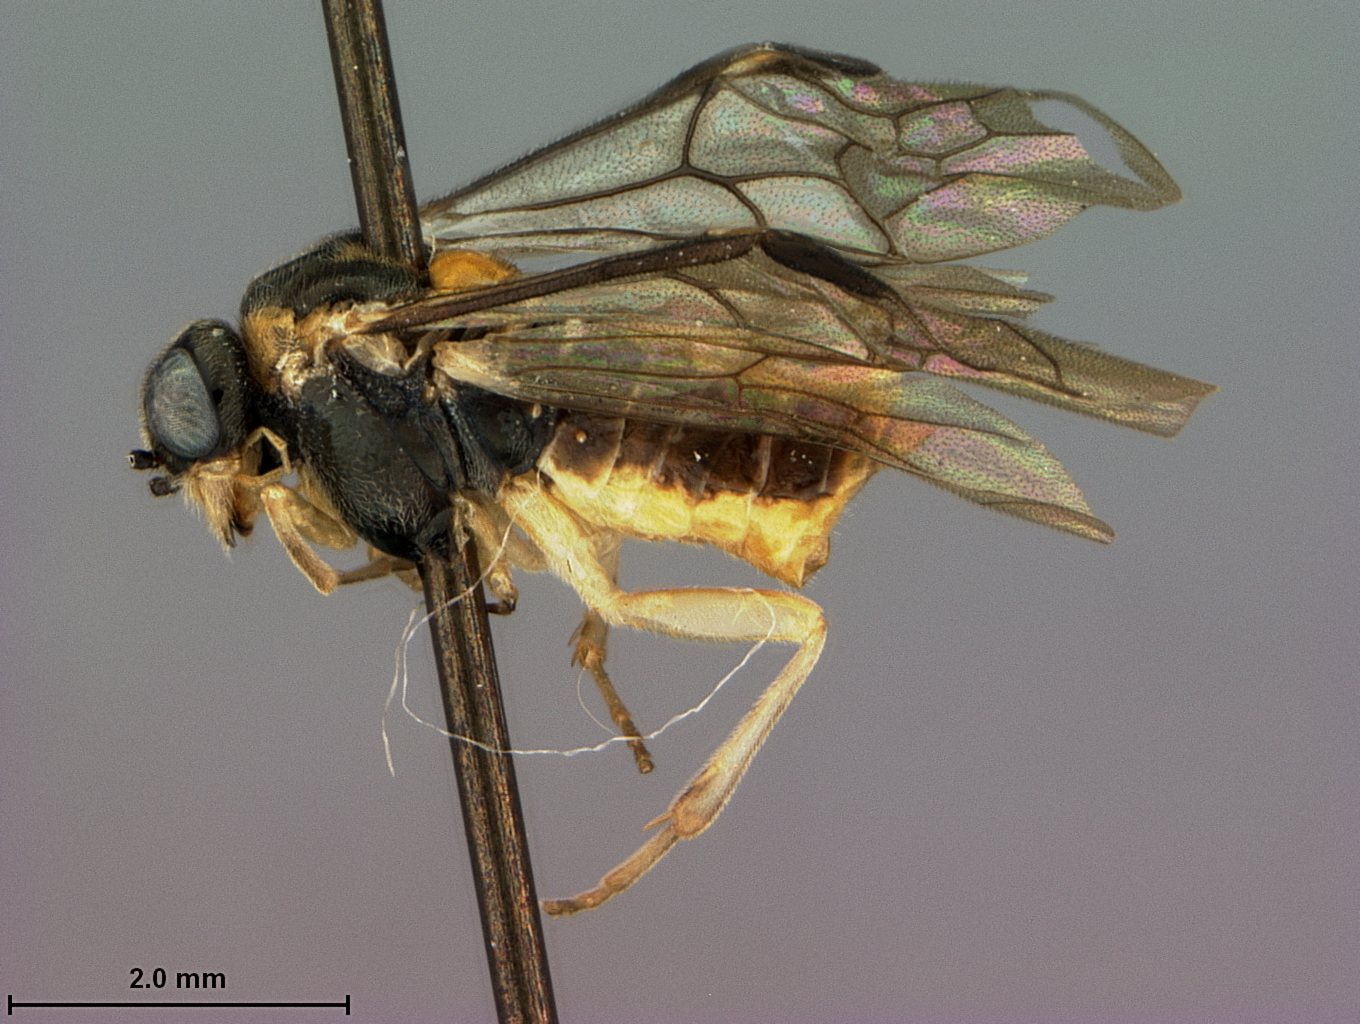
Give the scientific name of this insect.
Acordulecera munroi
